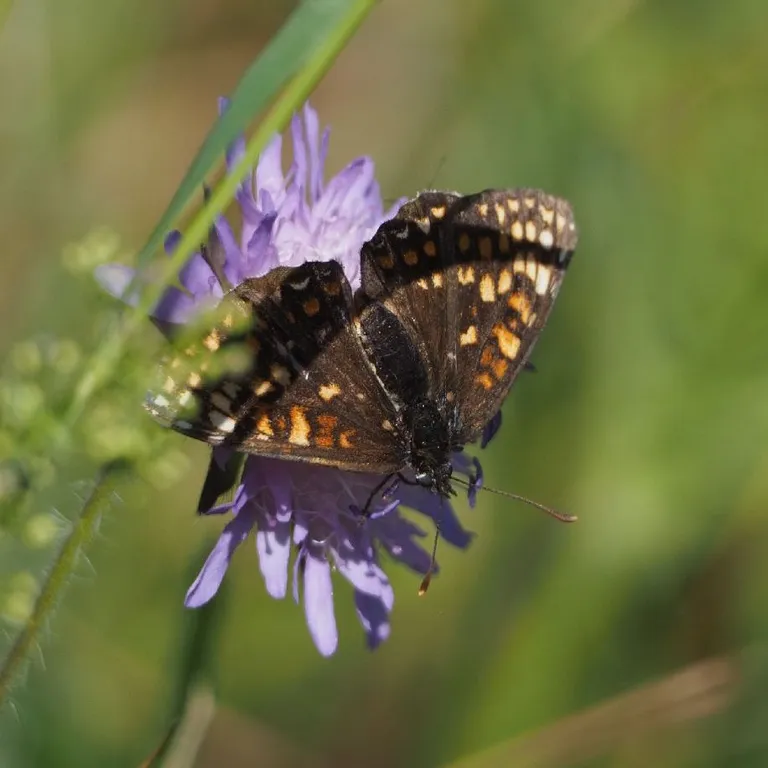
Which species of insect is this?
Melitaea diamina
